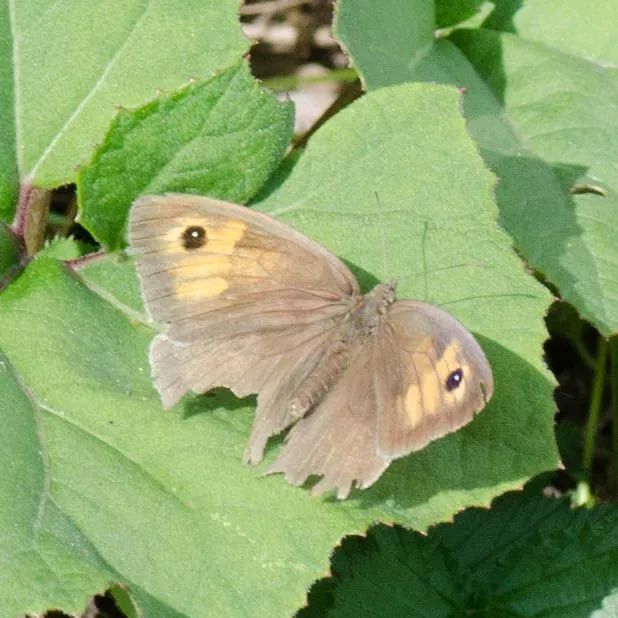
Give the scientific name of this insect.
Maniola jurtina
